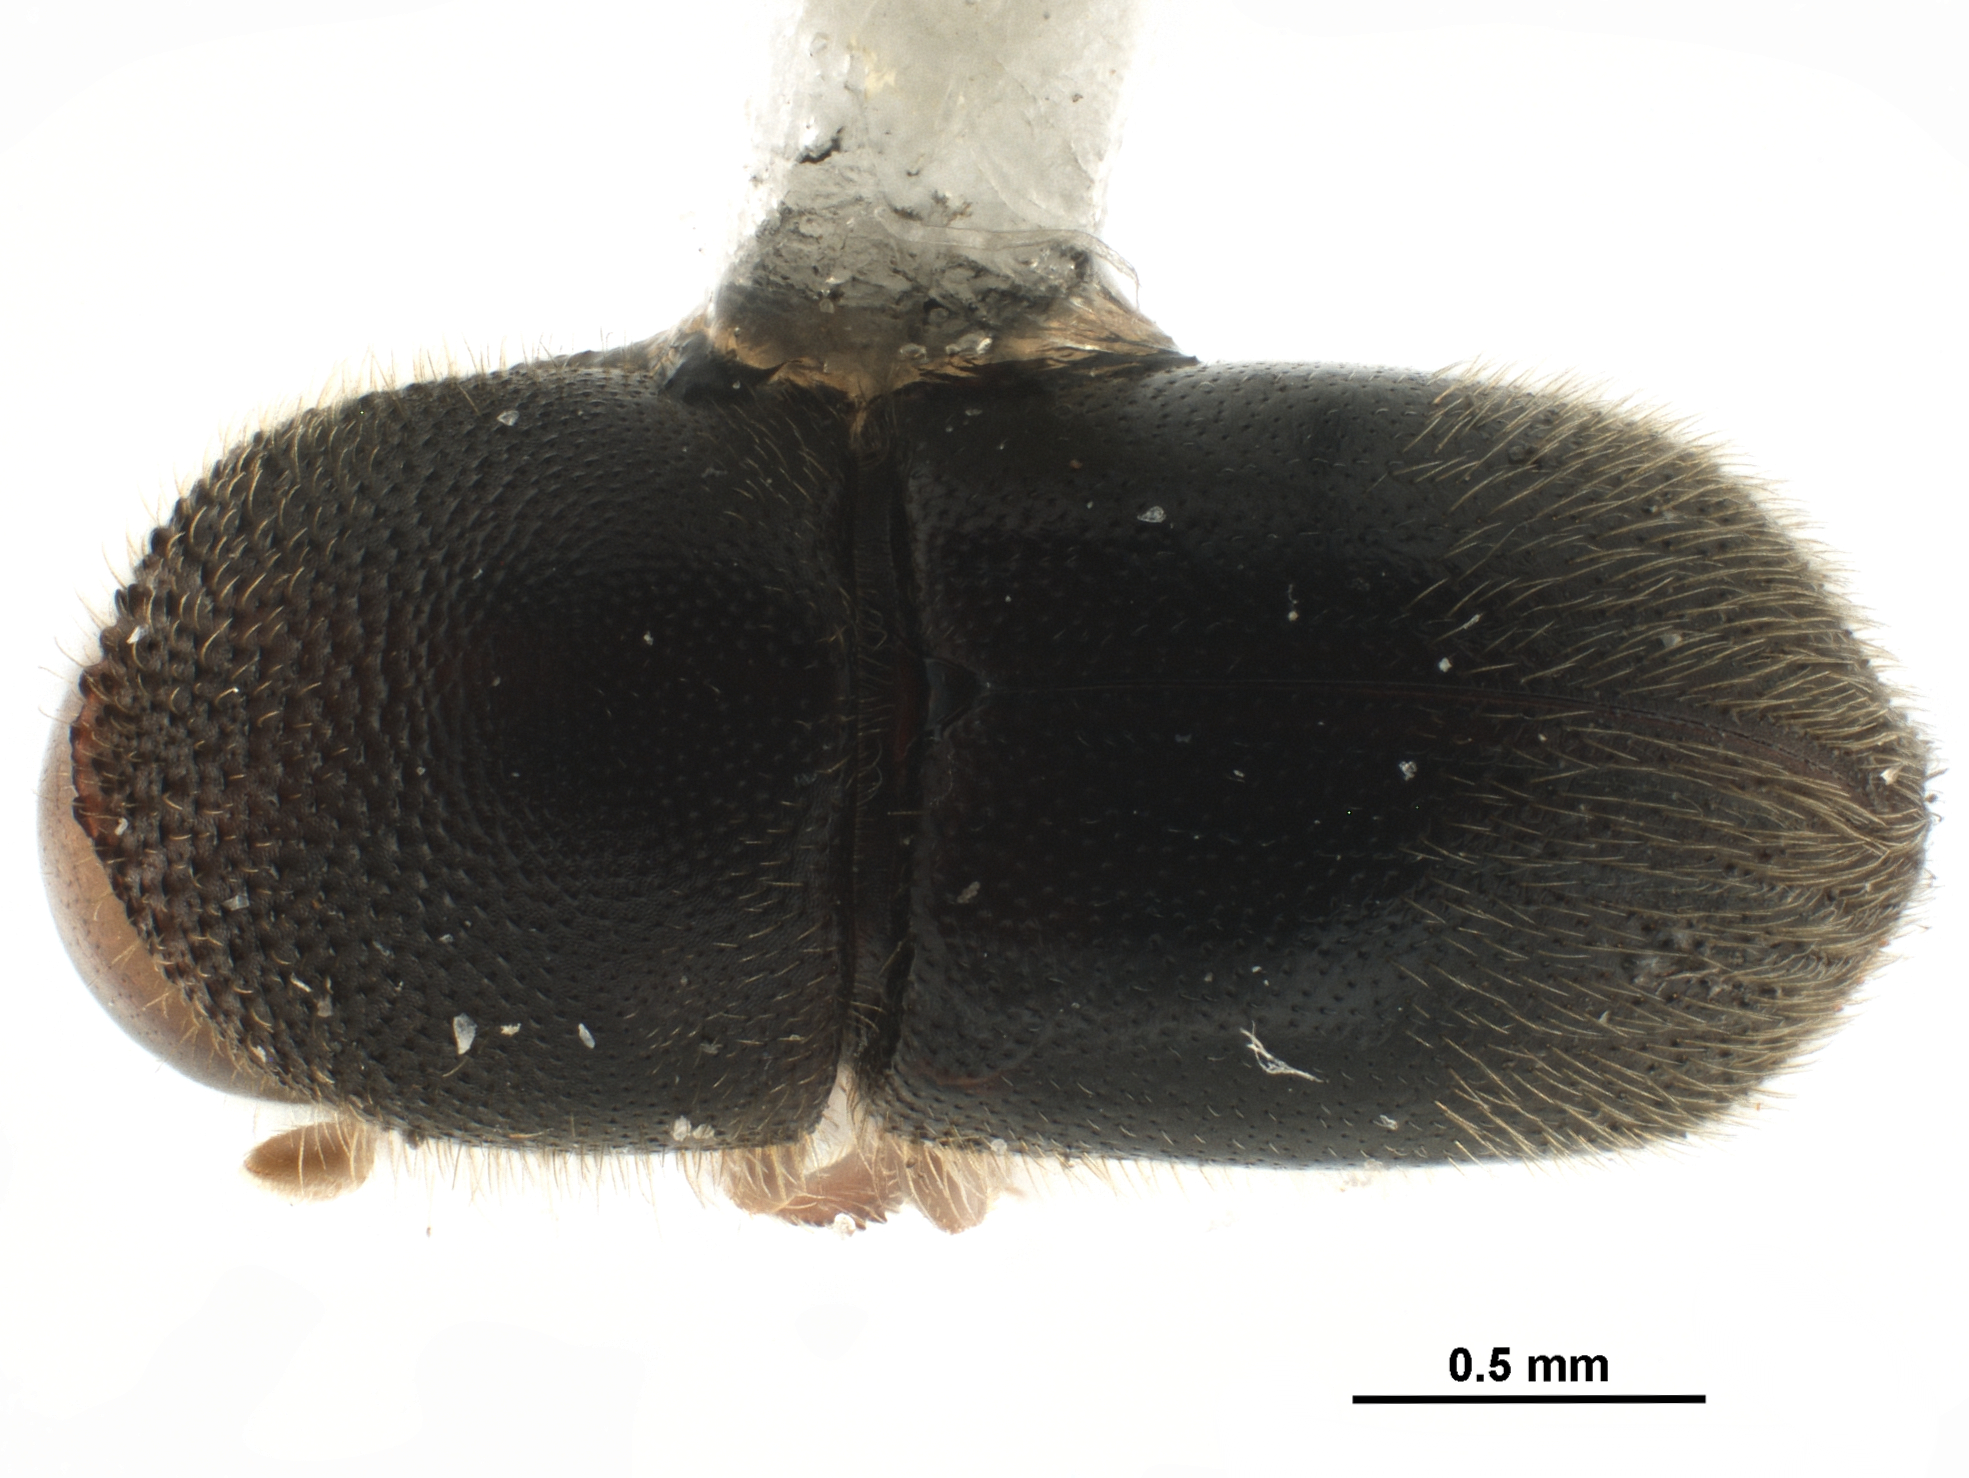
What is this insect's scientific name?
Dryocoetoides capucinus
